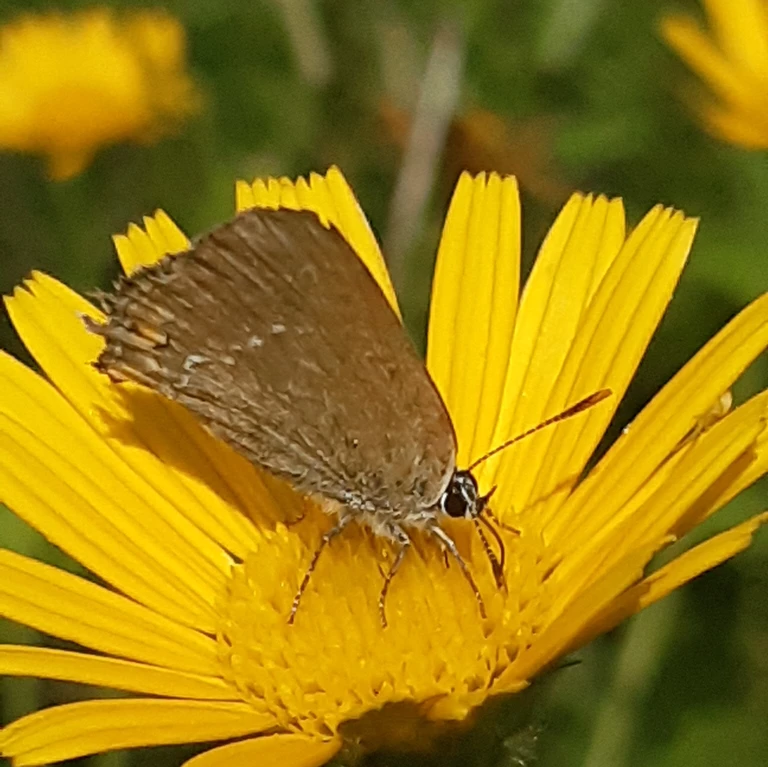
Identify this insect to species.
Satyrium acaciae (also Strymon acaciae)
